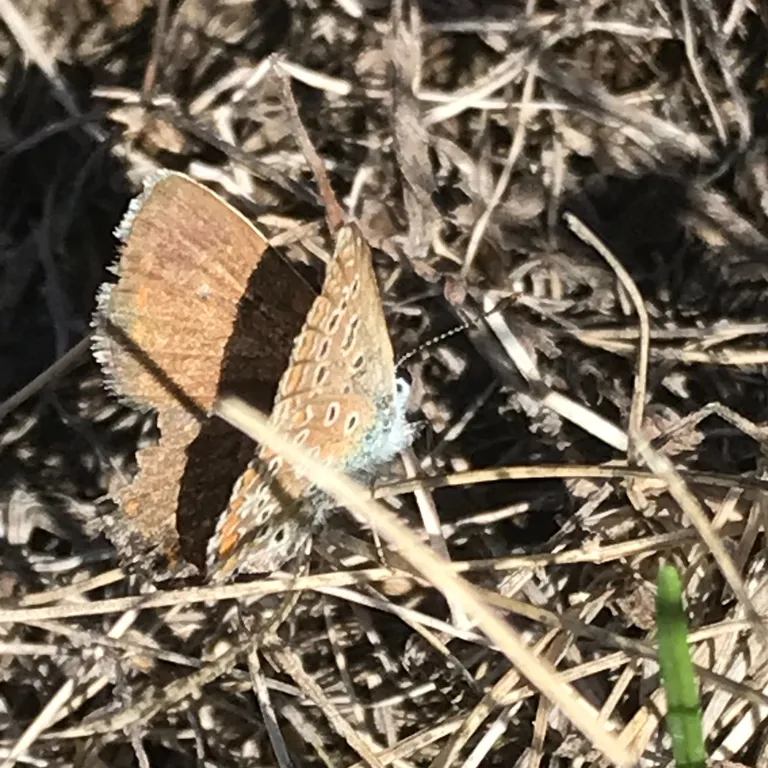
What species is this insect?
Polyommatus icarus
